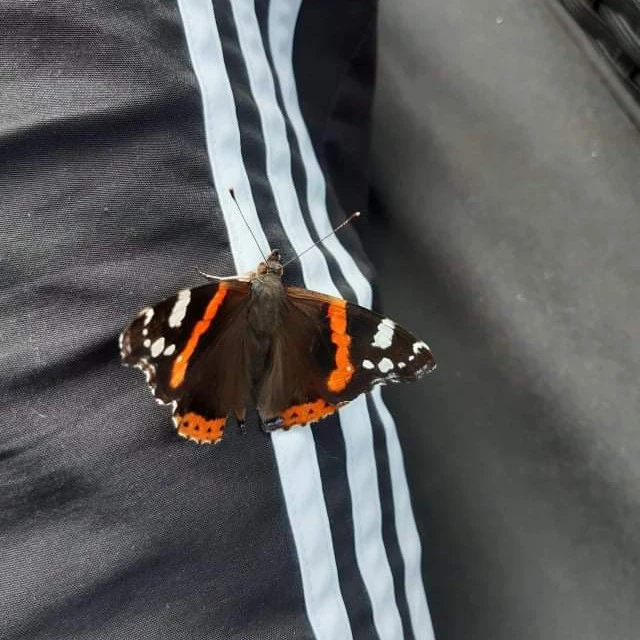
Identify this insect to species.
Vanessa atalanta
